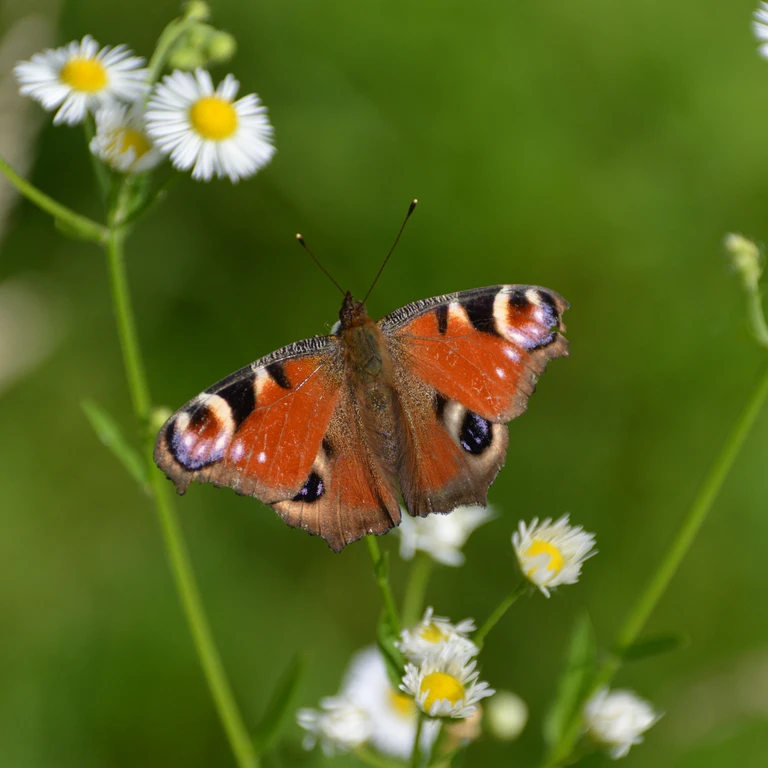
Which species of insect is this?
Aglais io
